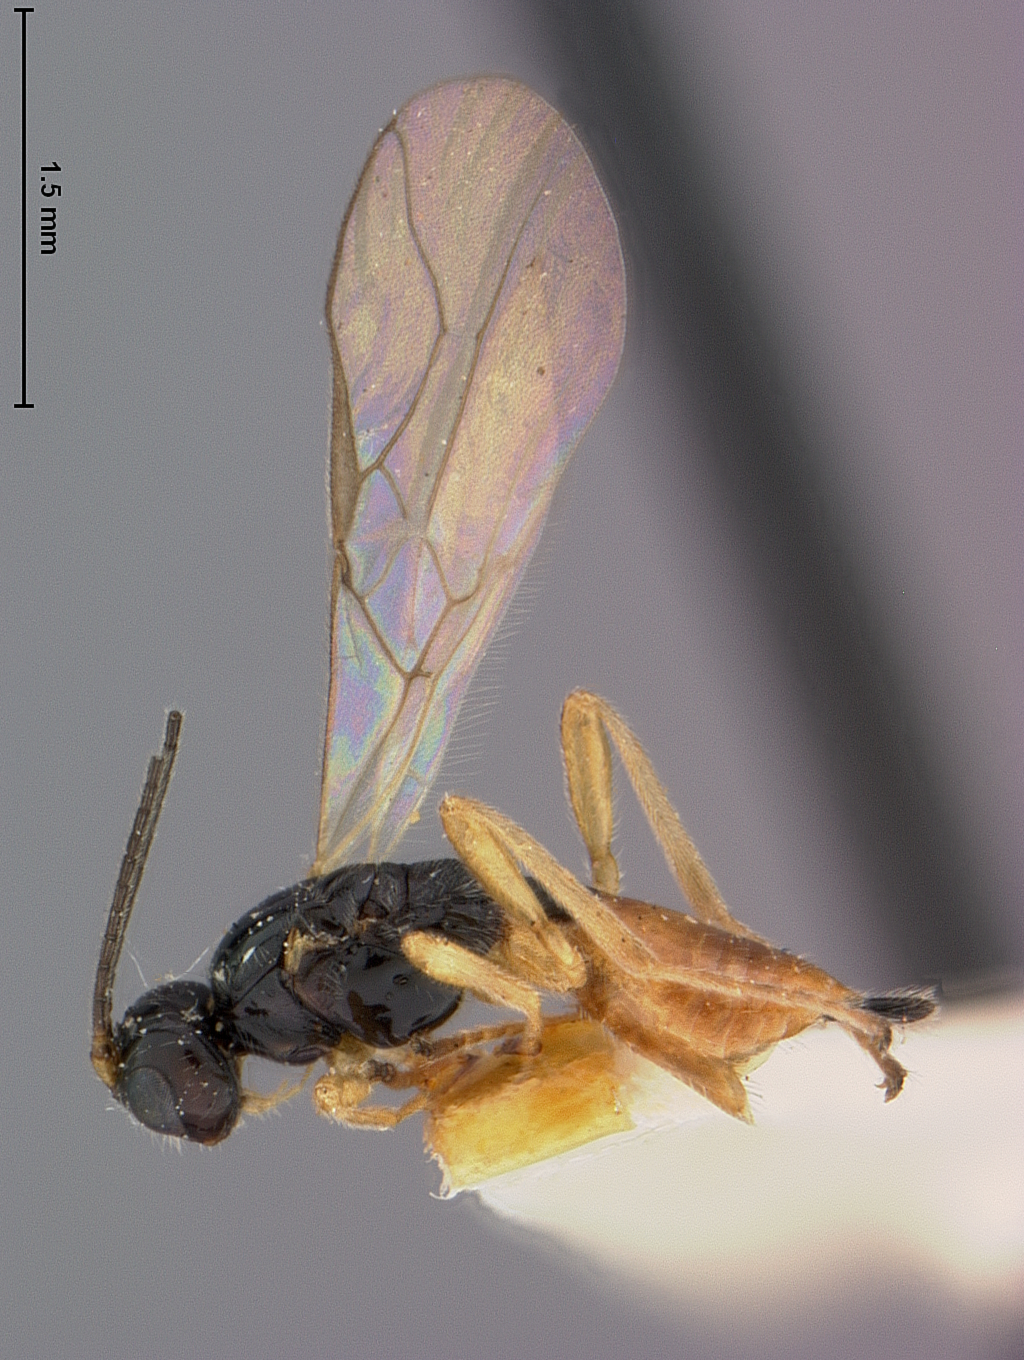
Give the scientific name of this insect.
Opius crandalli
